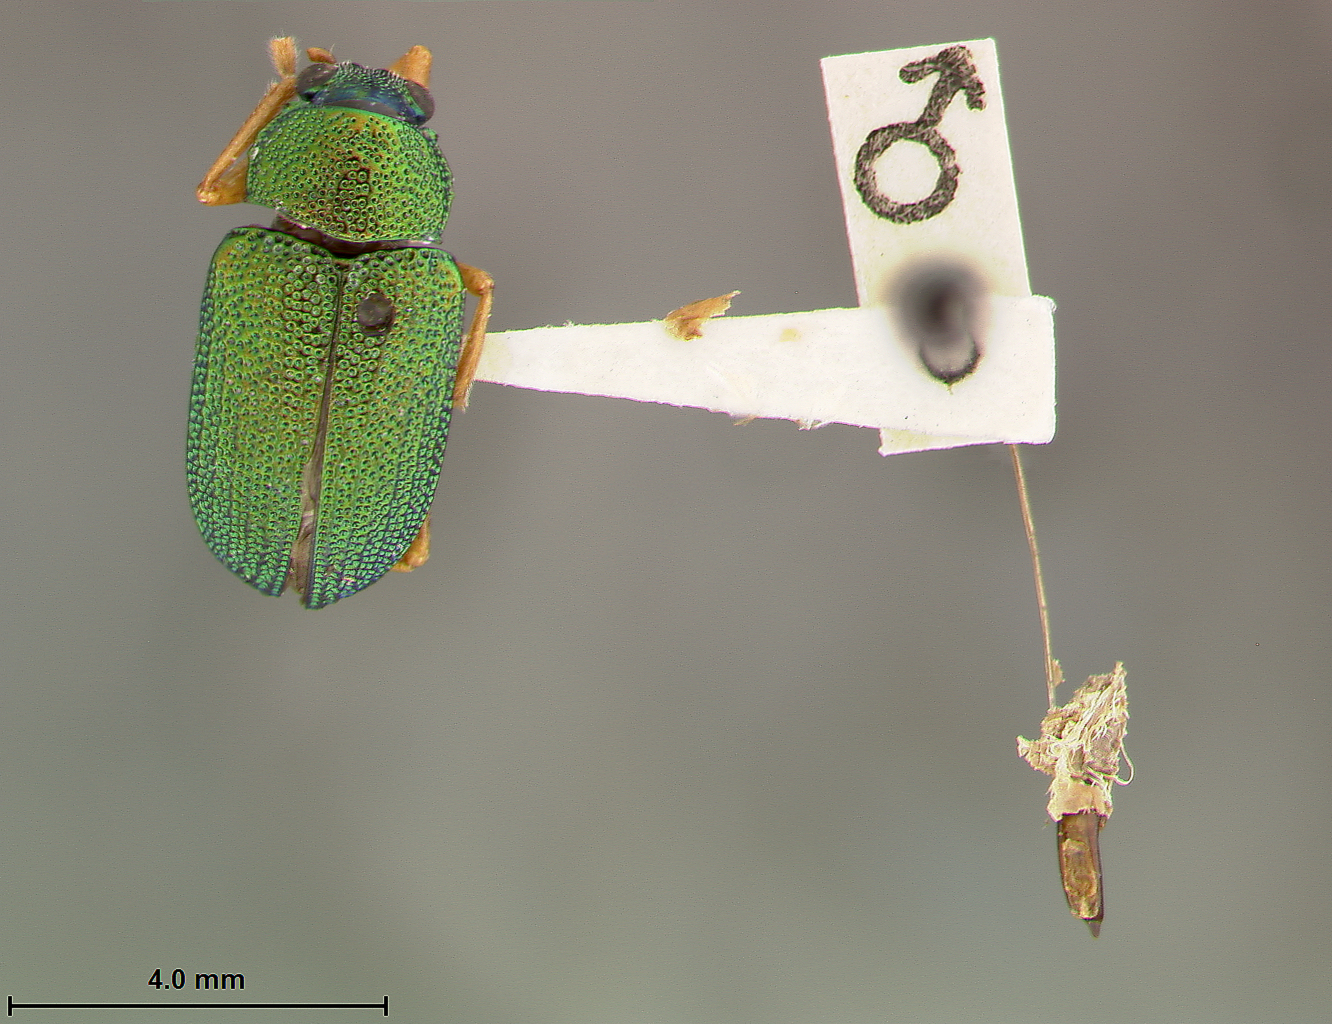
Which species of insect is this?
Colaspis cuscoensis
